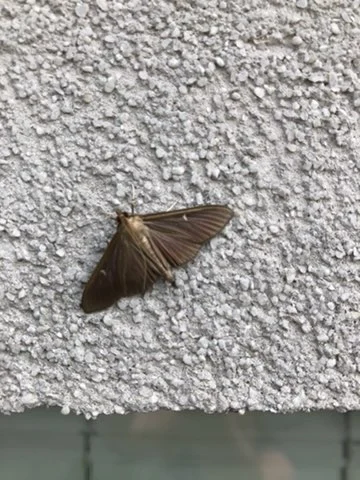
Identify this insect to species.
Cydalima perspectalis
